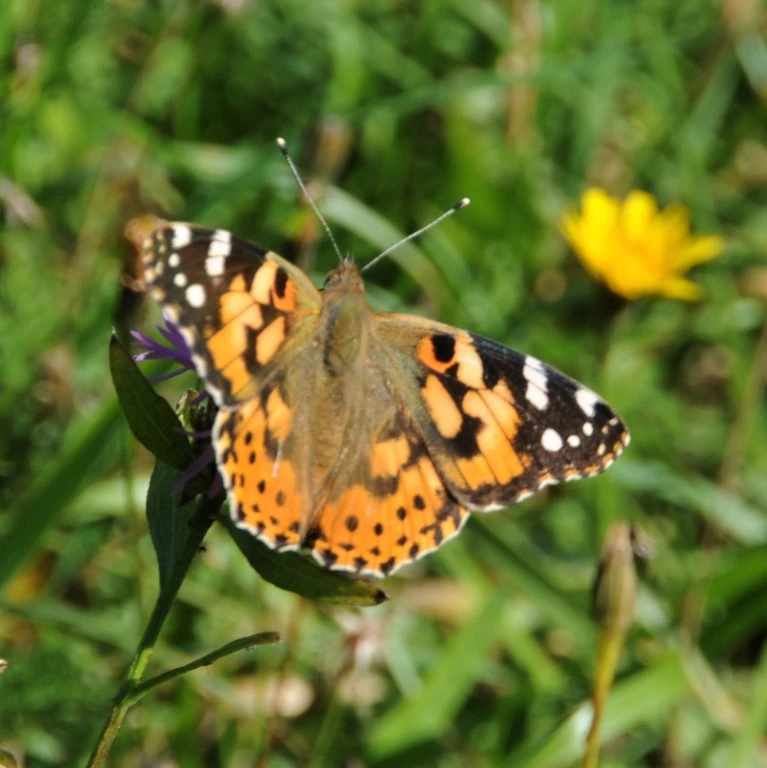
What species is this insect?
Vanessa cardui
